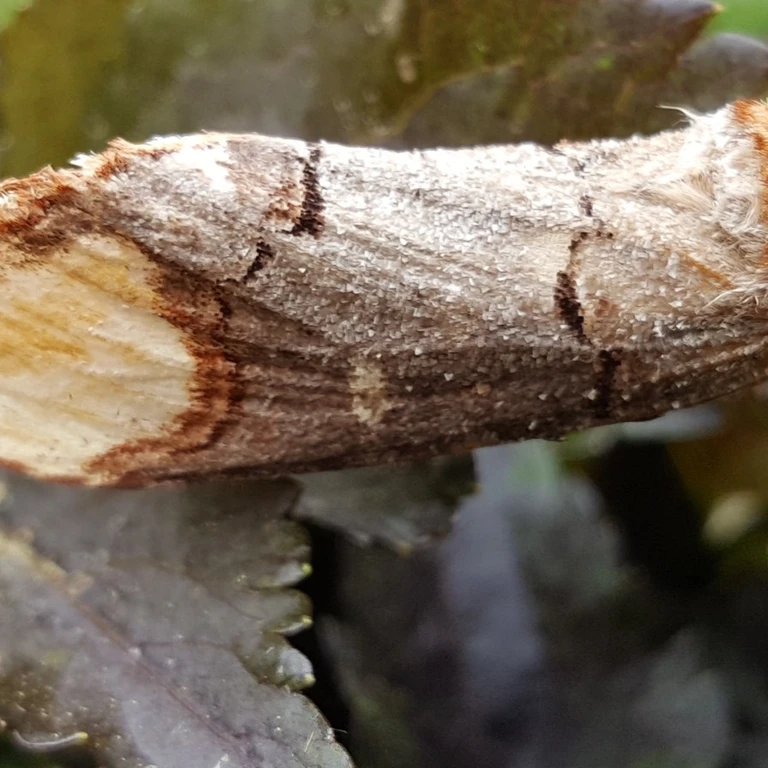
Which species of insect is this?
Phalera bucephala
